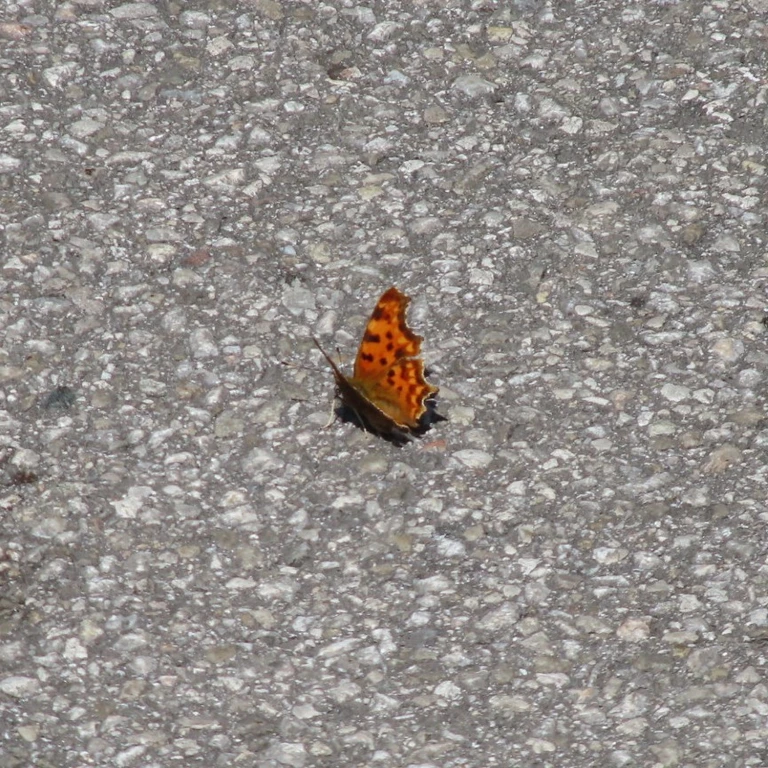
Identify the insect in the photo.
Polygonia c-album
